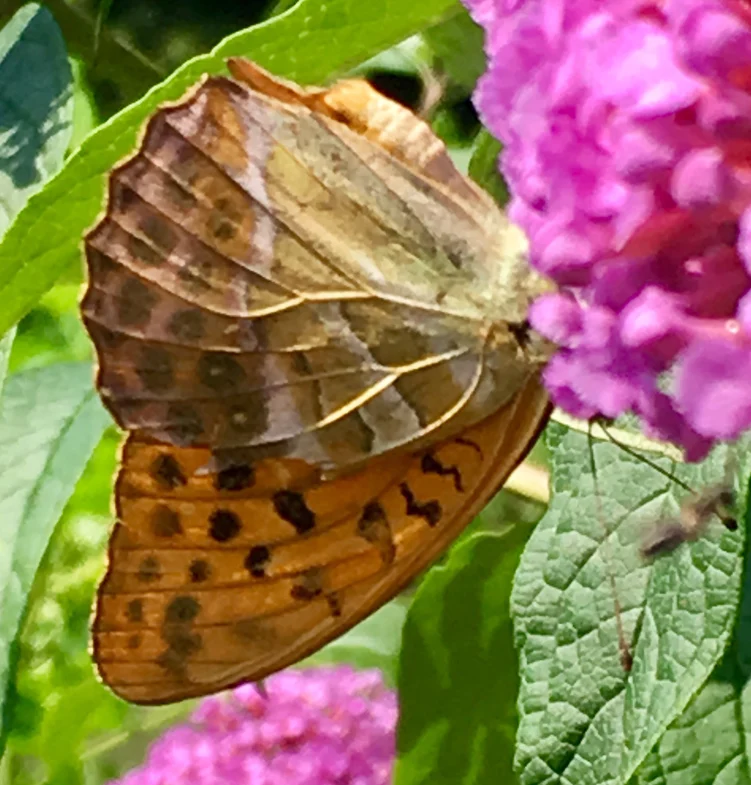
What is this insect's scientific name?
Argynnis paphia
